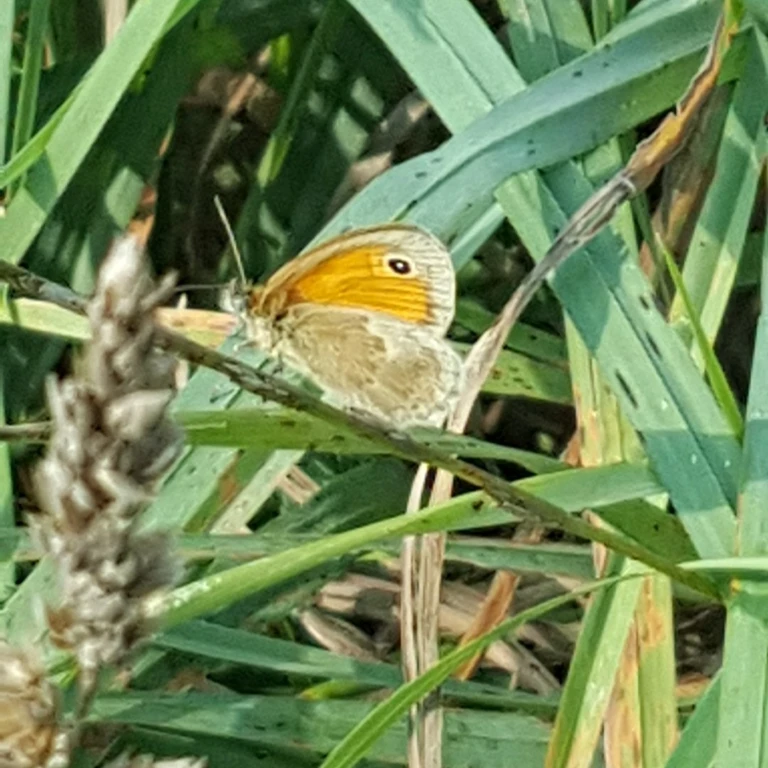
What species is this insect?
Coenonympha pamphilus
